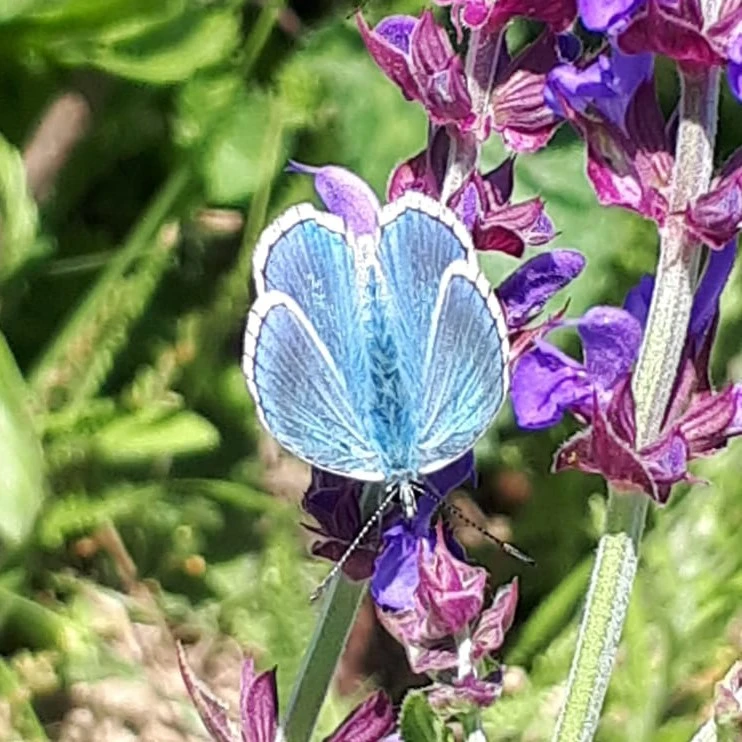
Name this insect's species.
Lysandra bellargus
